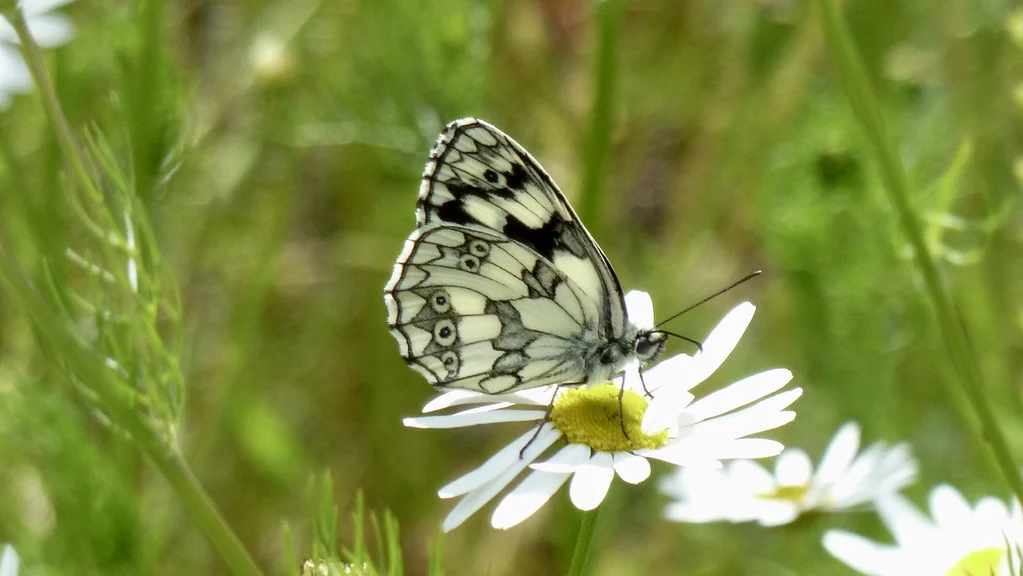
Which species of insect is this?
Melanargia galathea
